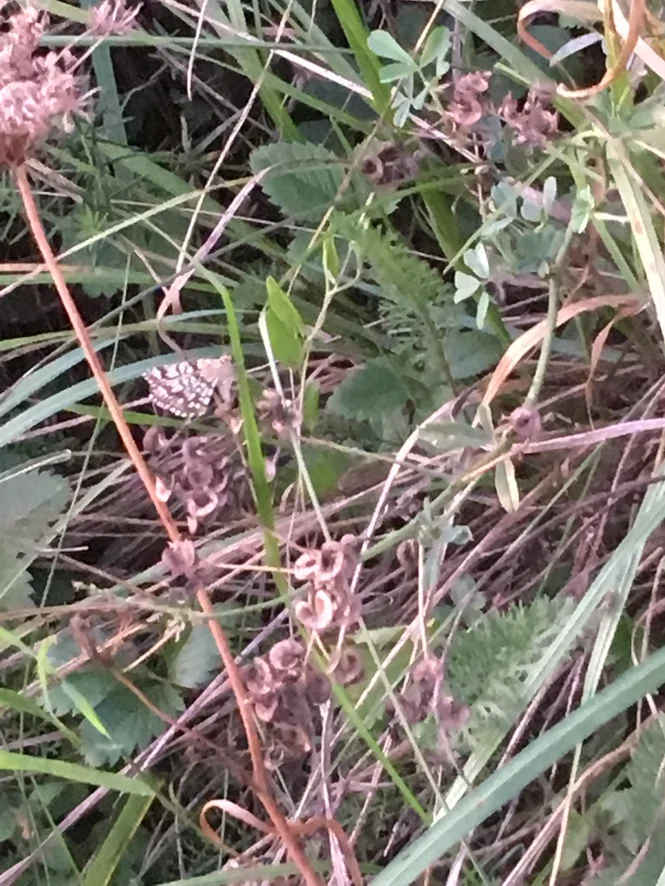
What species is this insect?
Chiasmia clathrata
